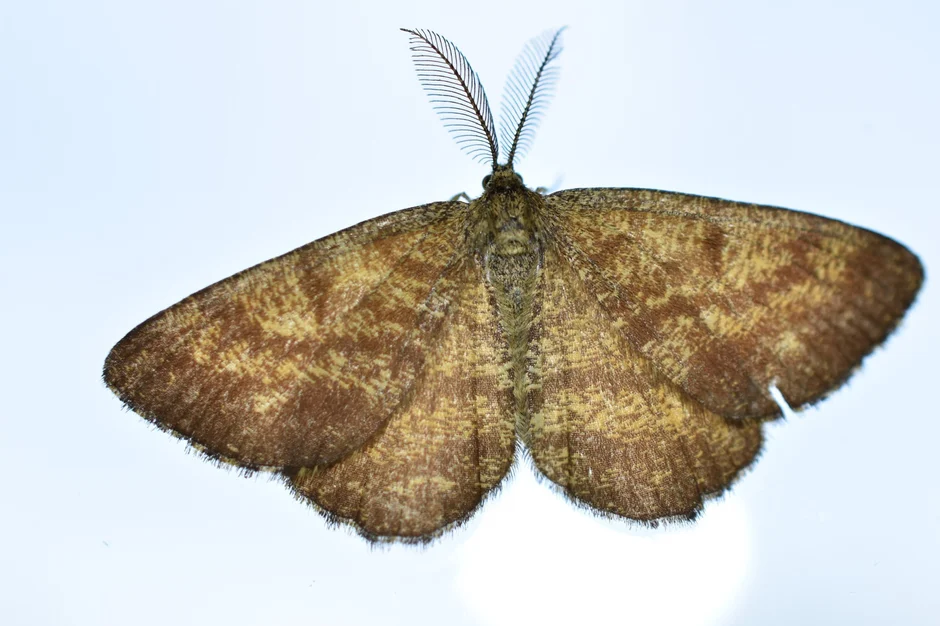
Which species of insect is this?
Ematurga atomaria
